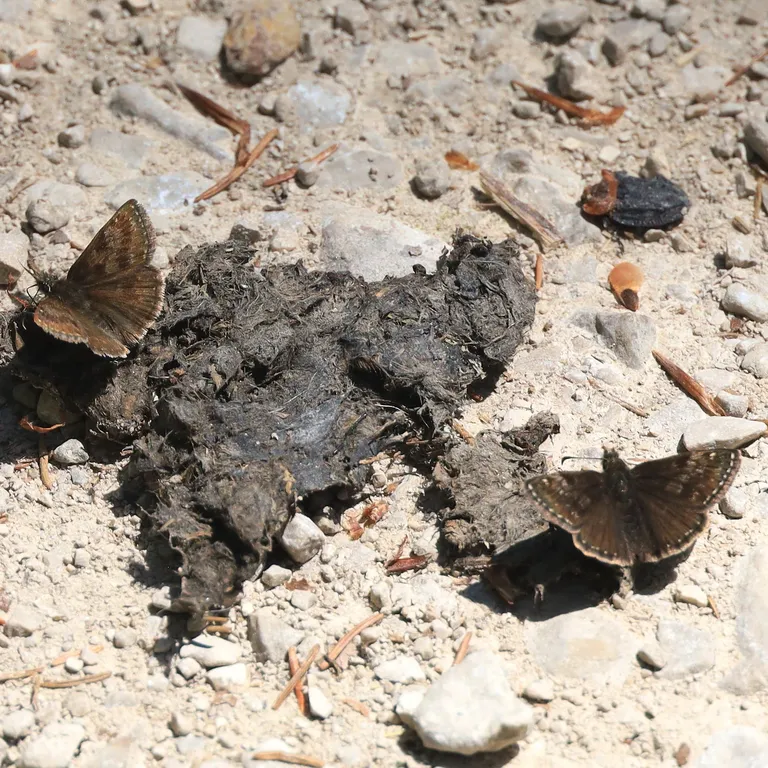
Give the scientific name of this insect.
Erynnis tages
